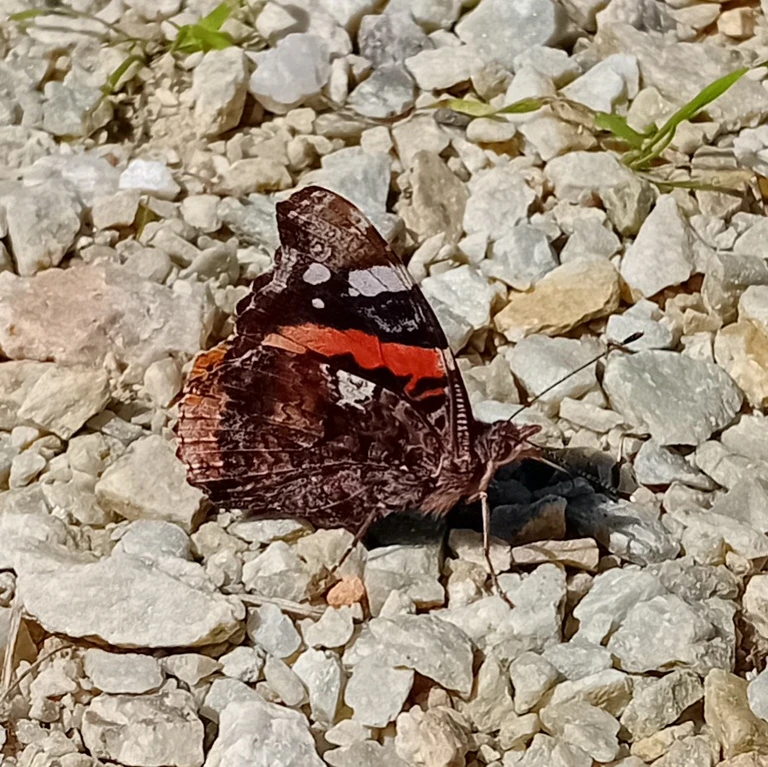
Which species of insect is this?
Vanessa atalanta
